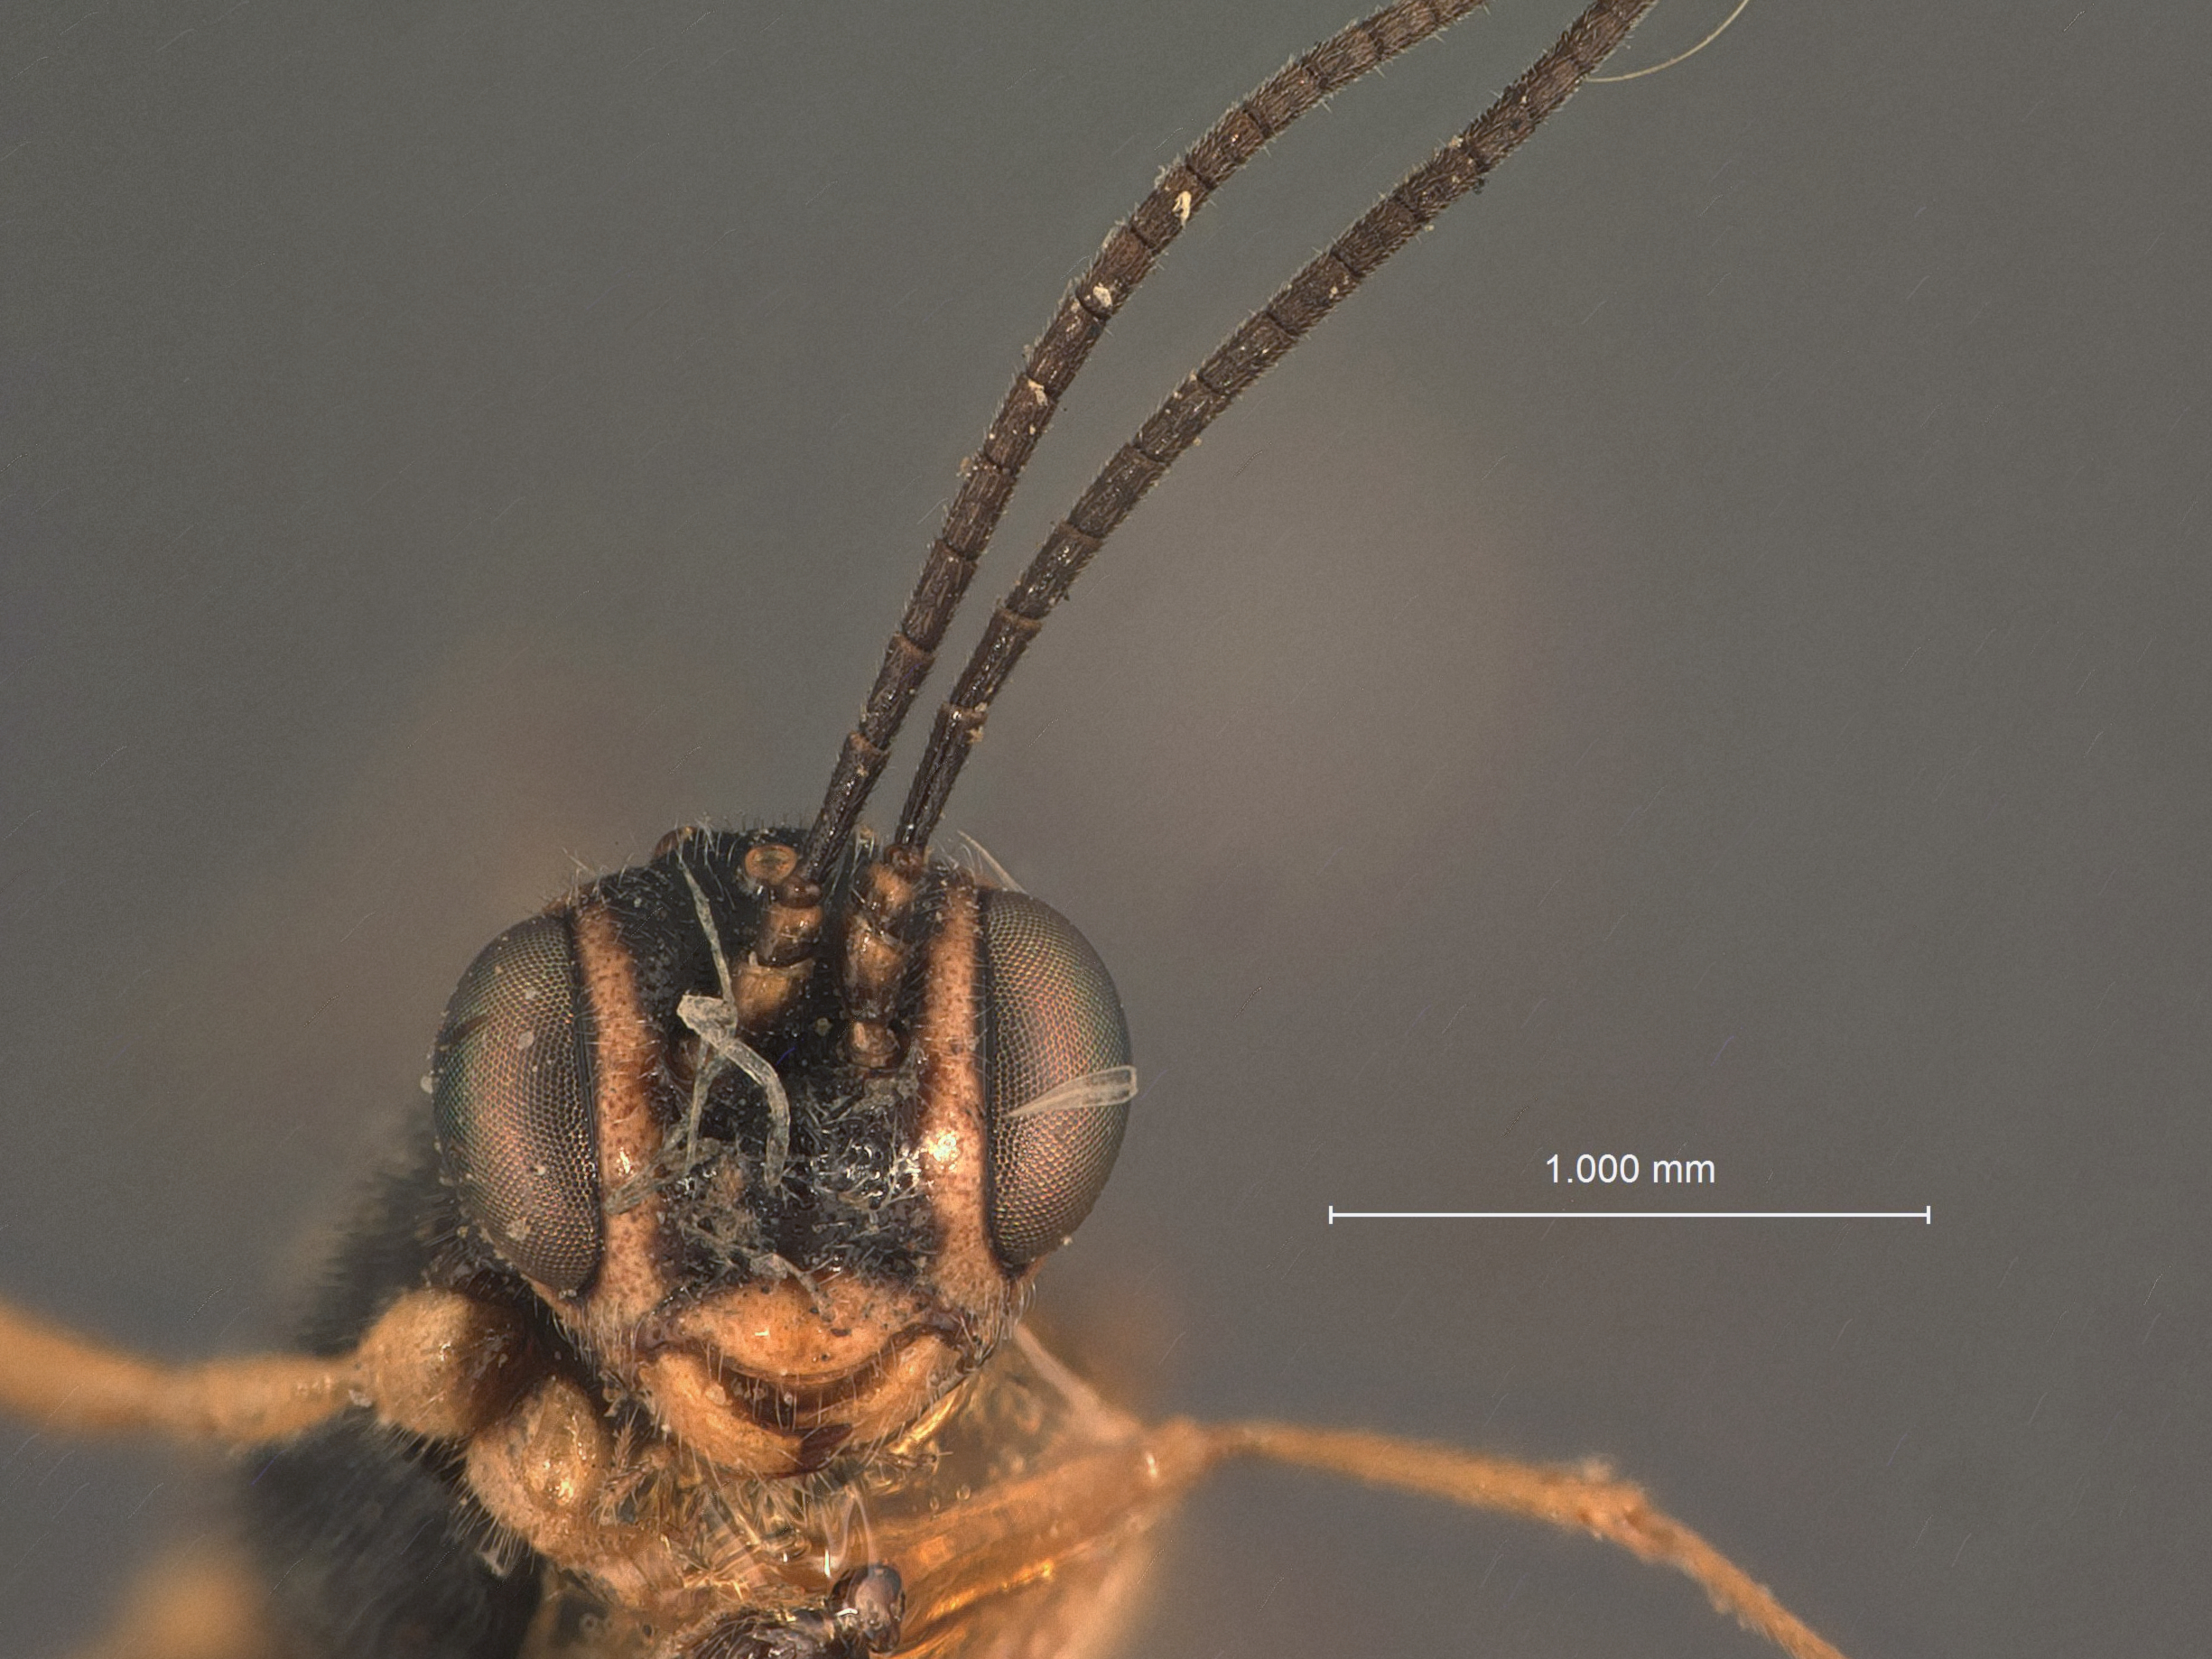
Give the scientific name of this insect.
Cremastus anomalus
